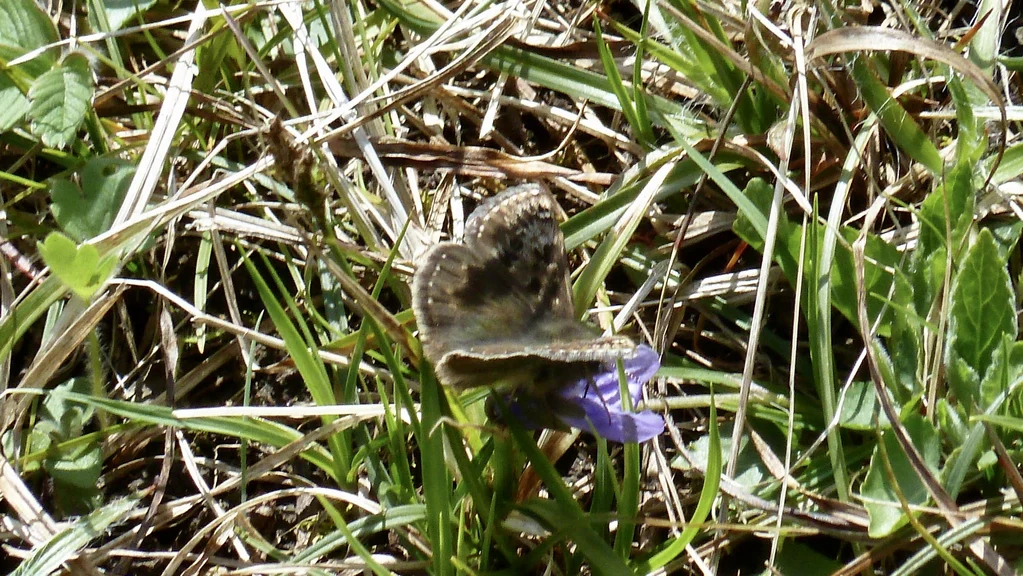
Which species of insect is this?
Erynnis tages
